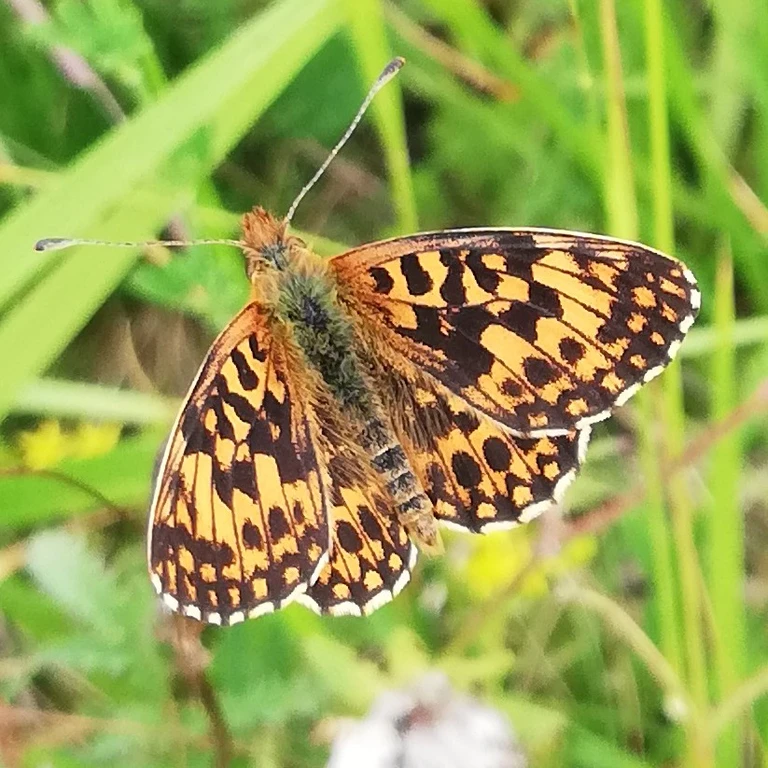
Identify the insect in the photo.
Boloria titania
